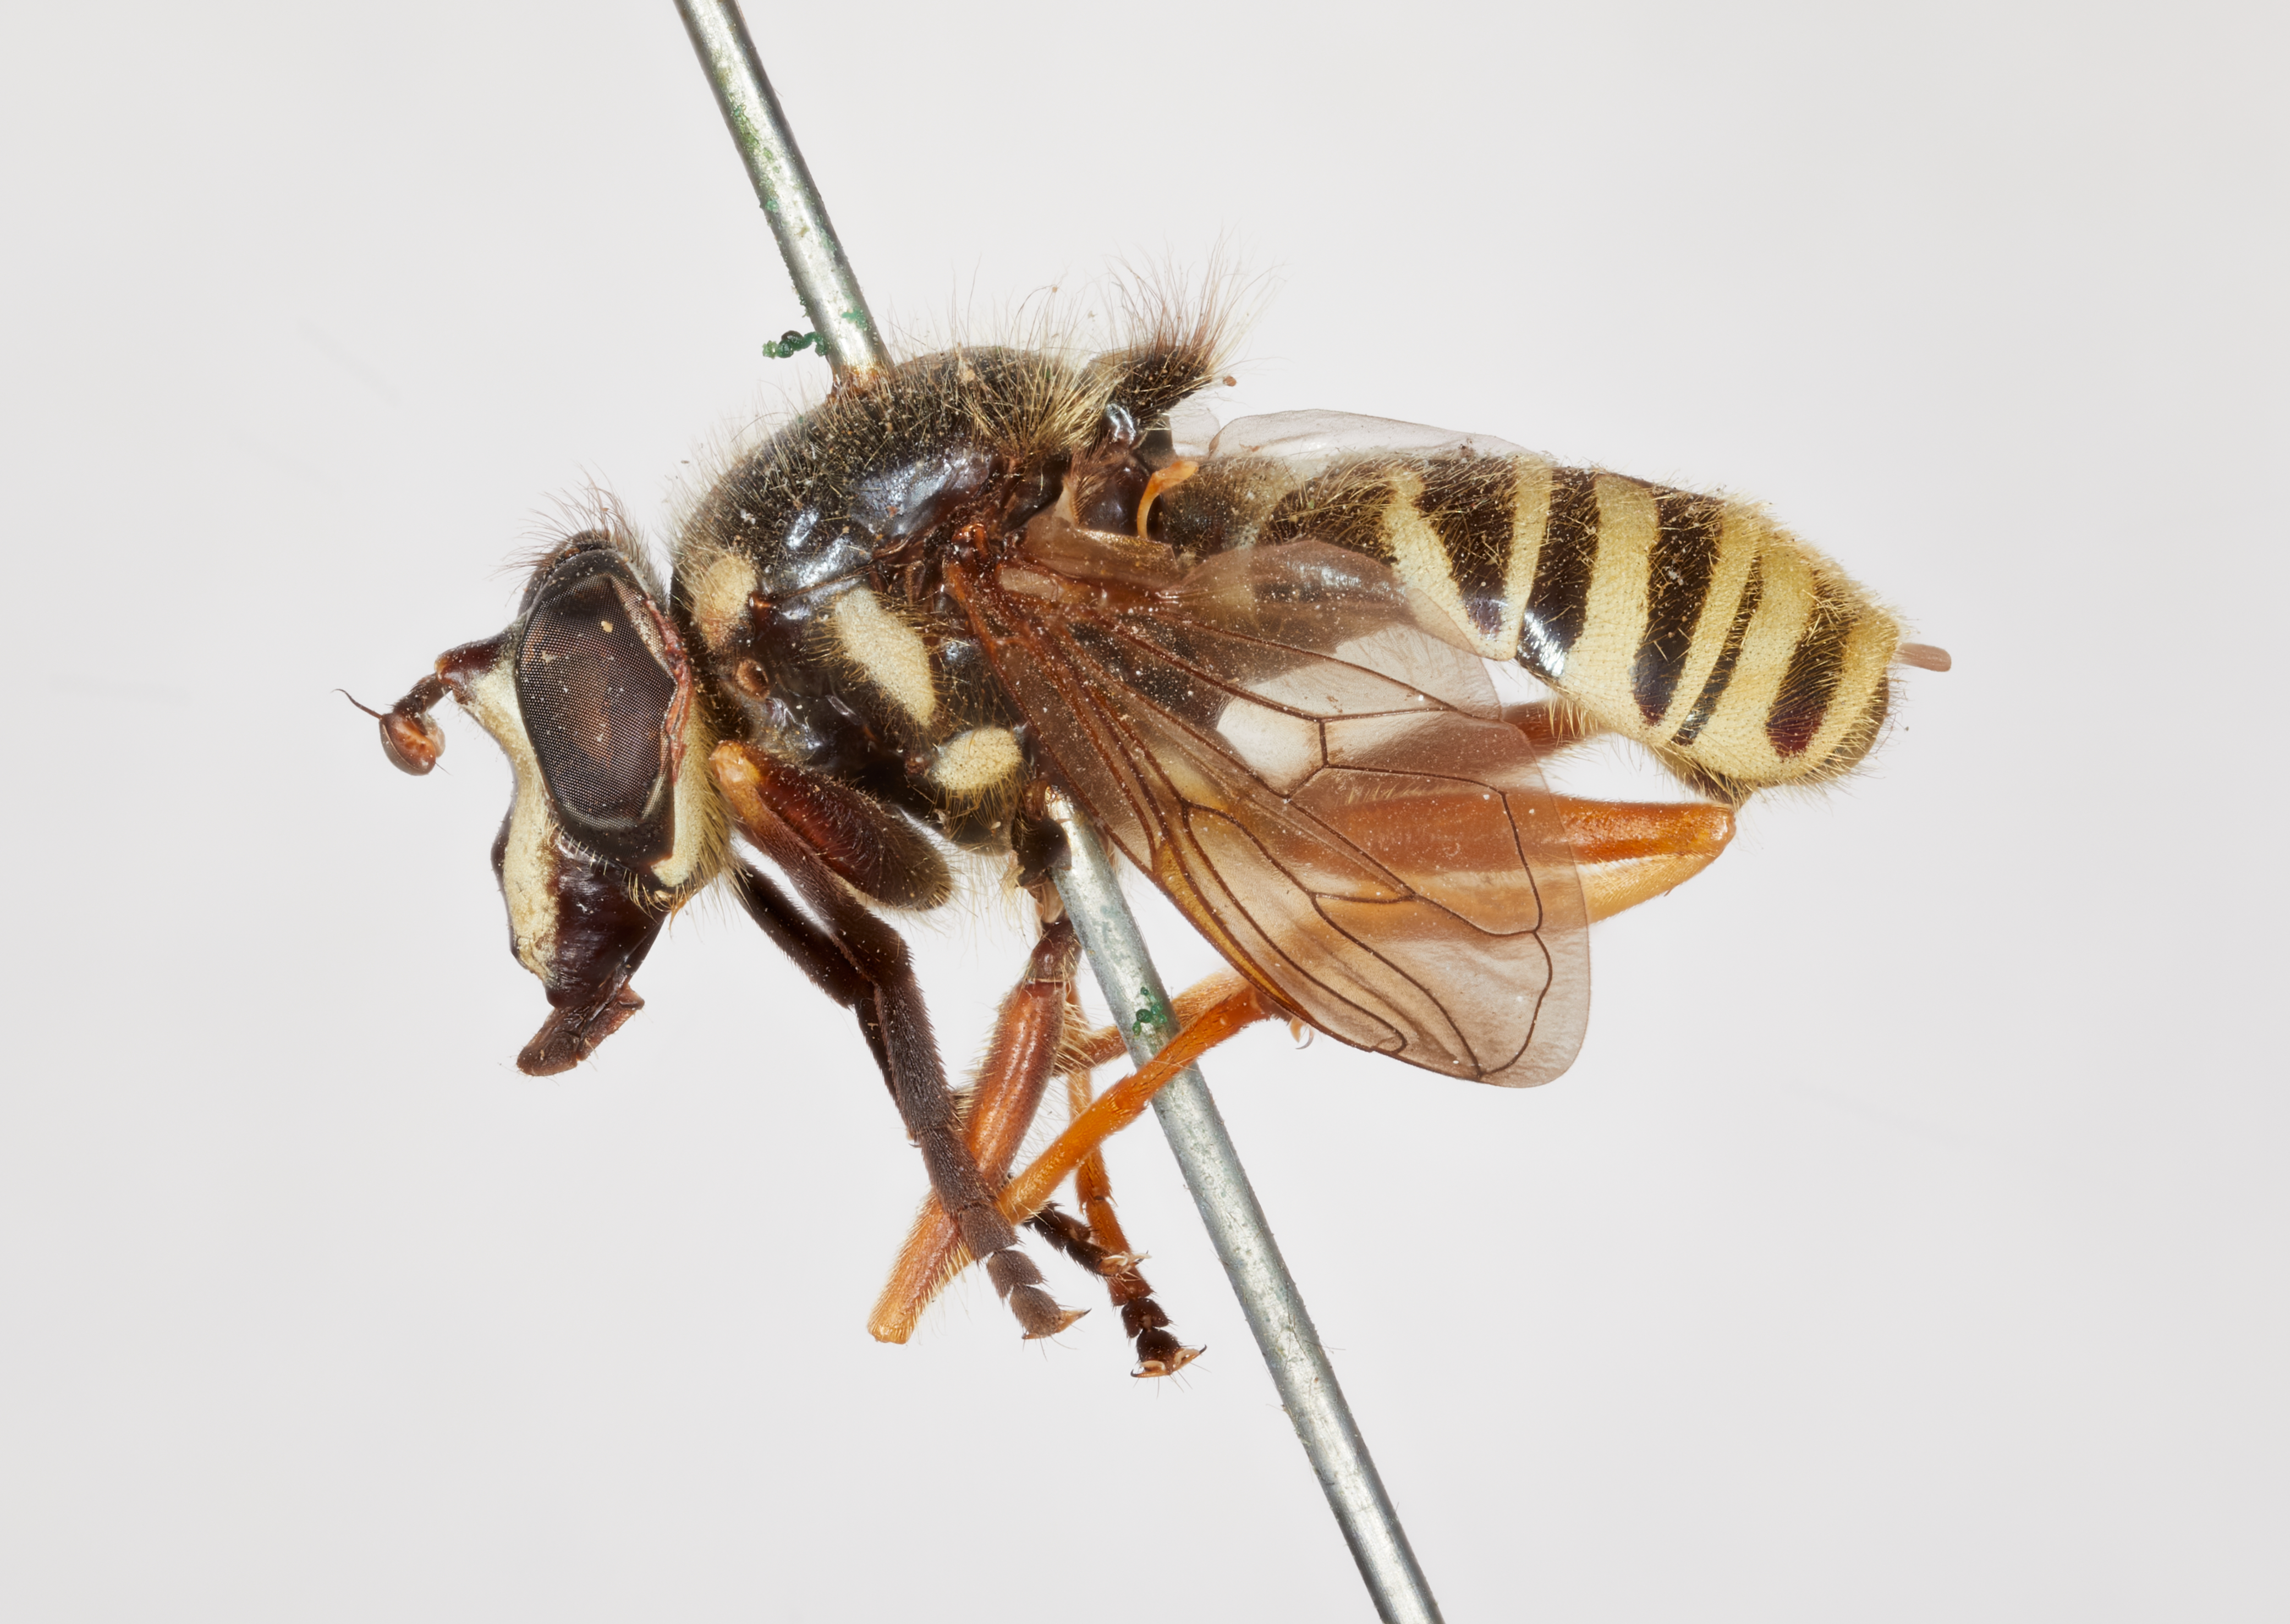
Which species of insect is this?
Sphecomyia pattoni
